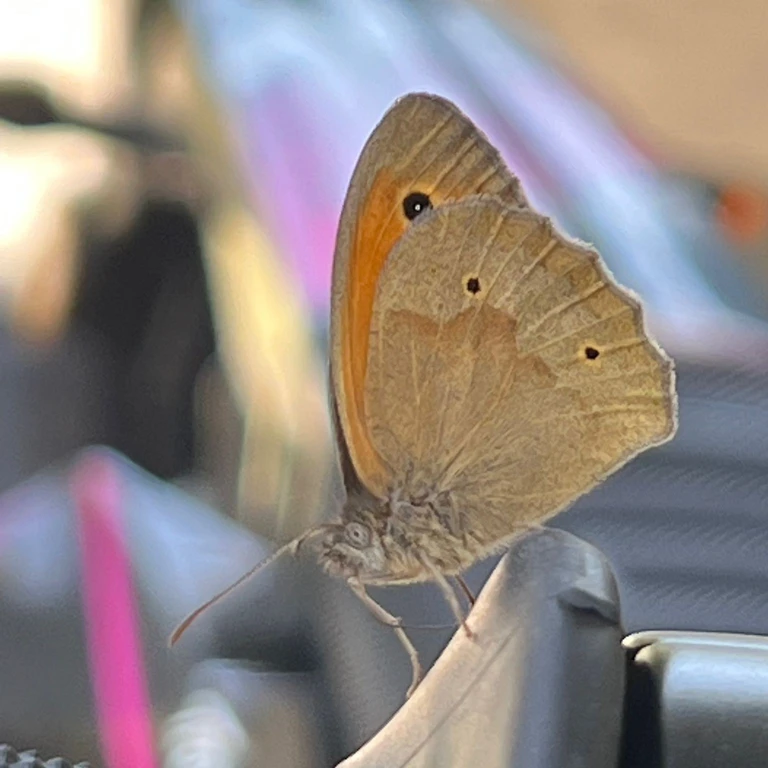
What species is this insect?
Maniola jurtina
